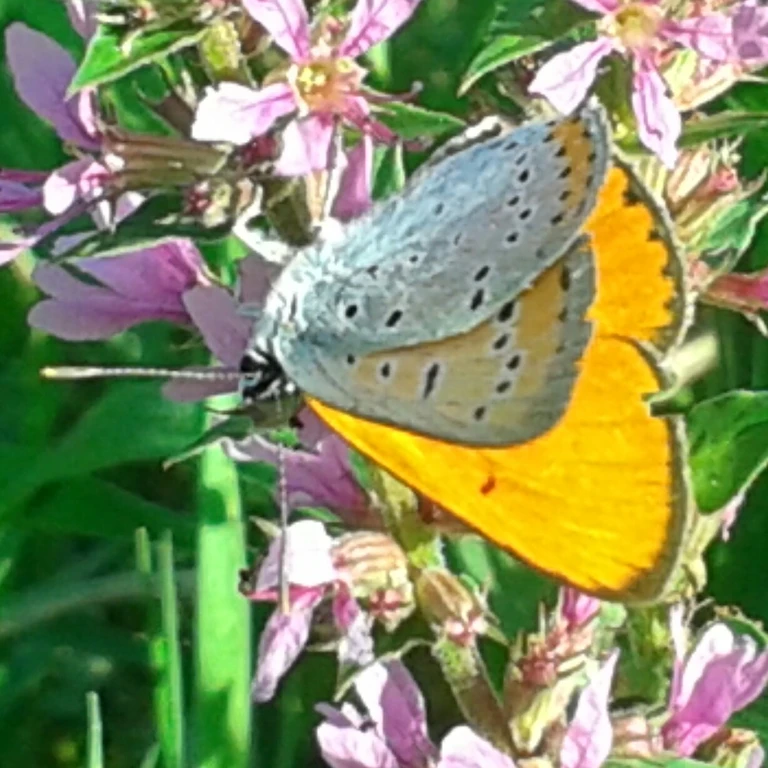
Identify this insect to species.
Lycaena dispar
